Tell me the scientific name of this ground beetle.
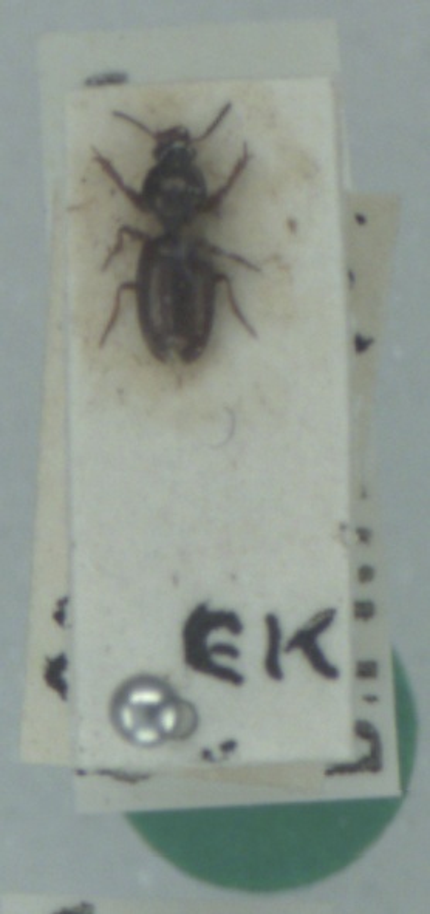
Dyschirius thoracicus
